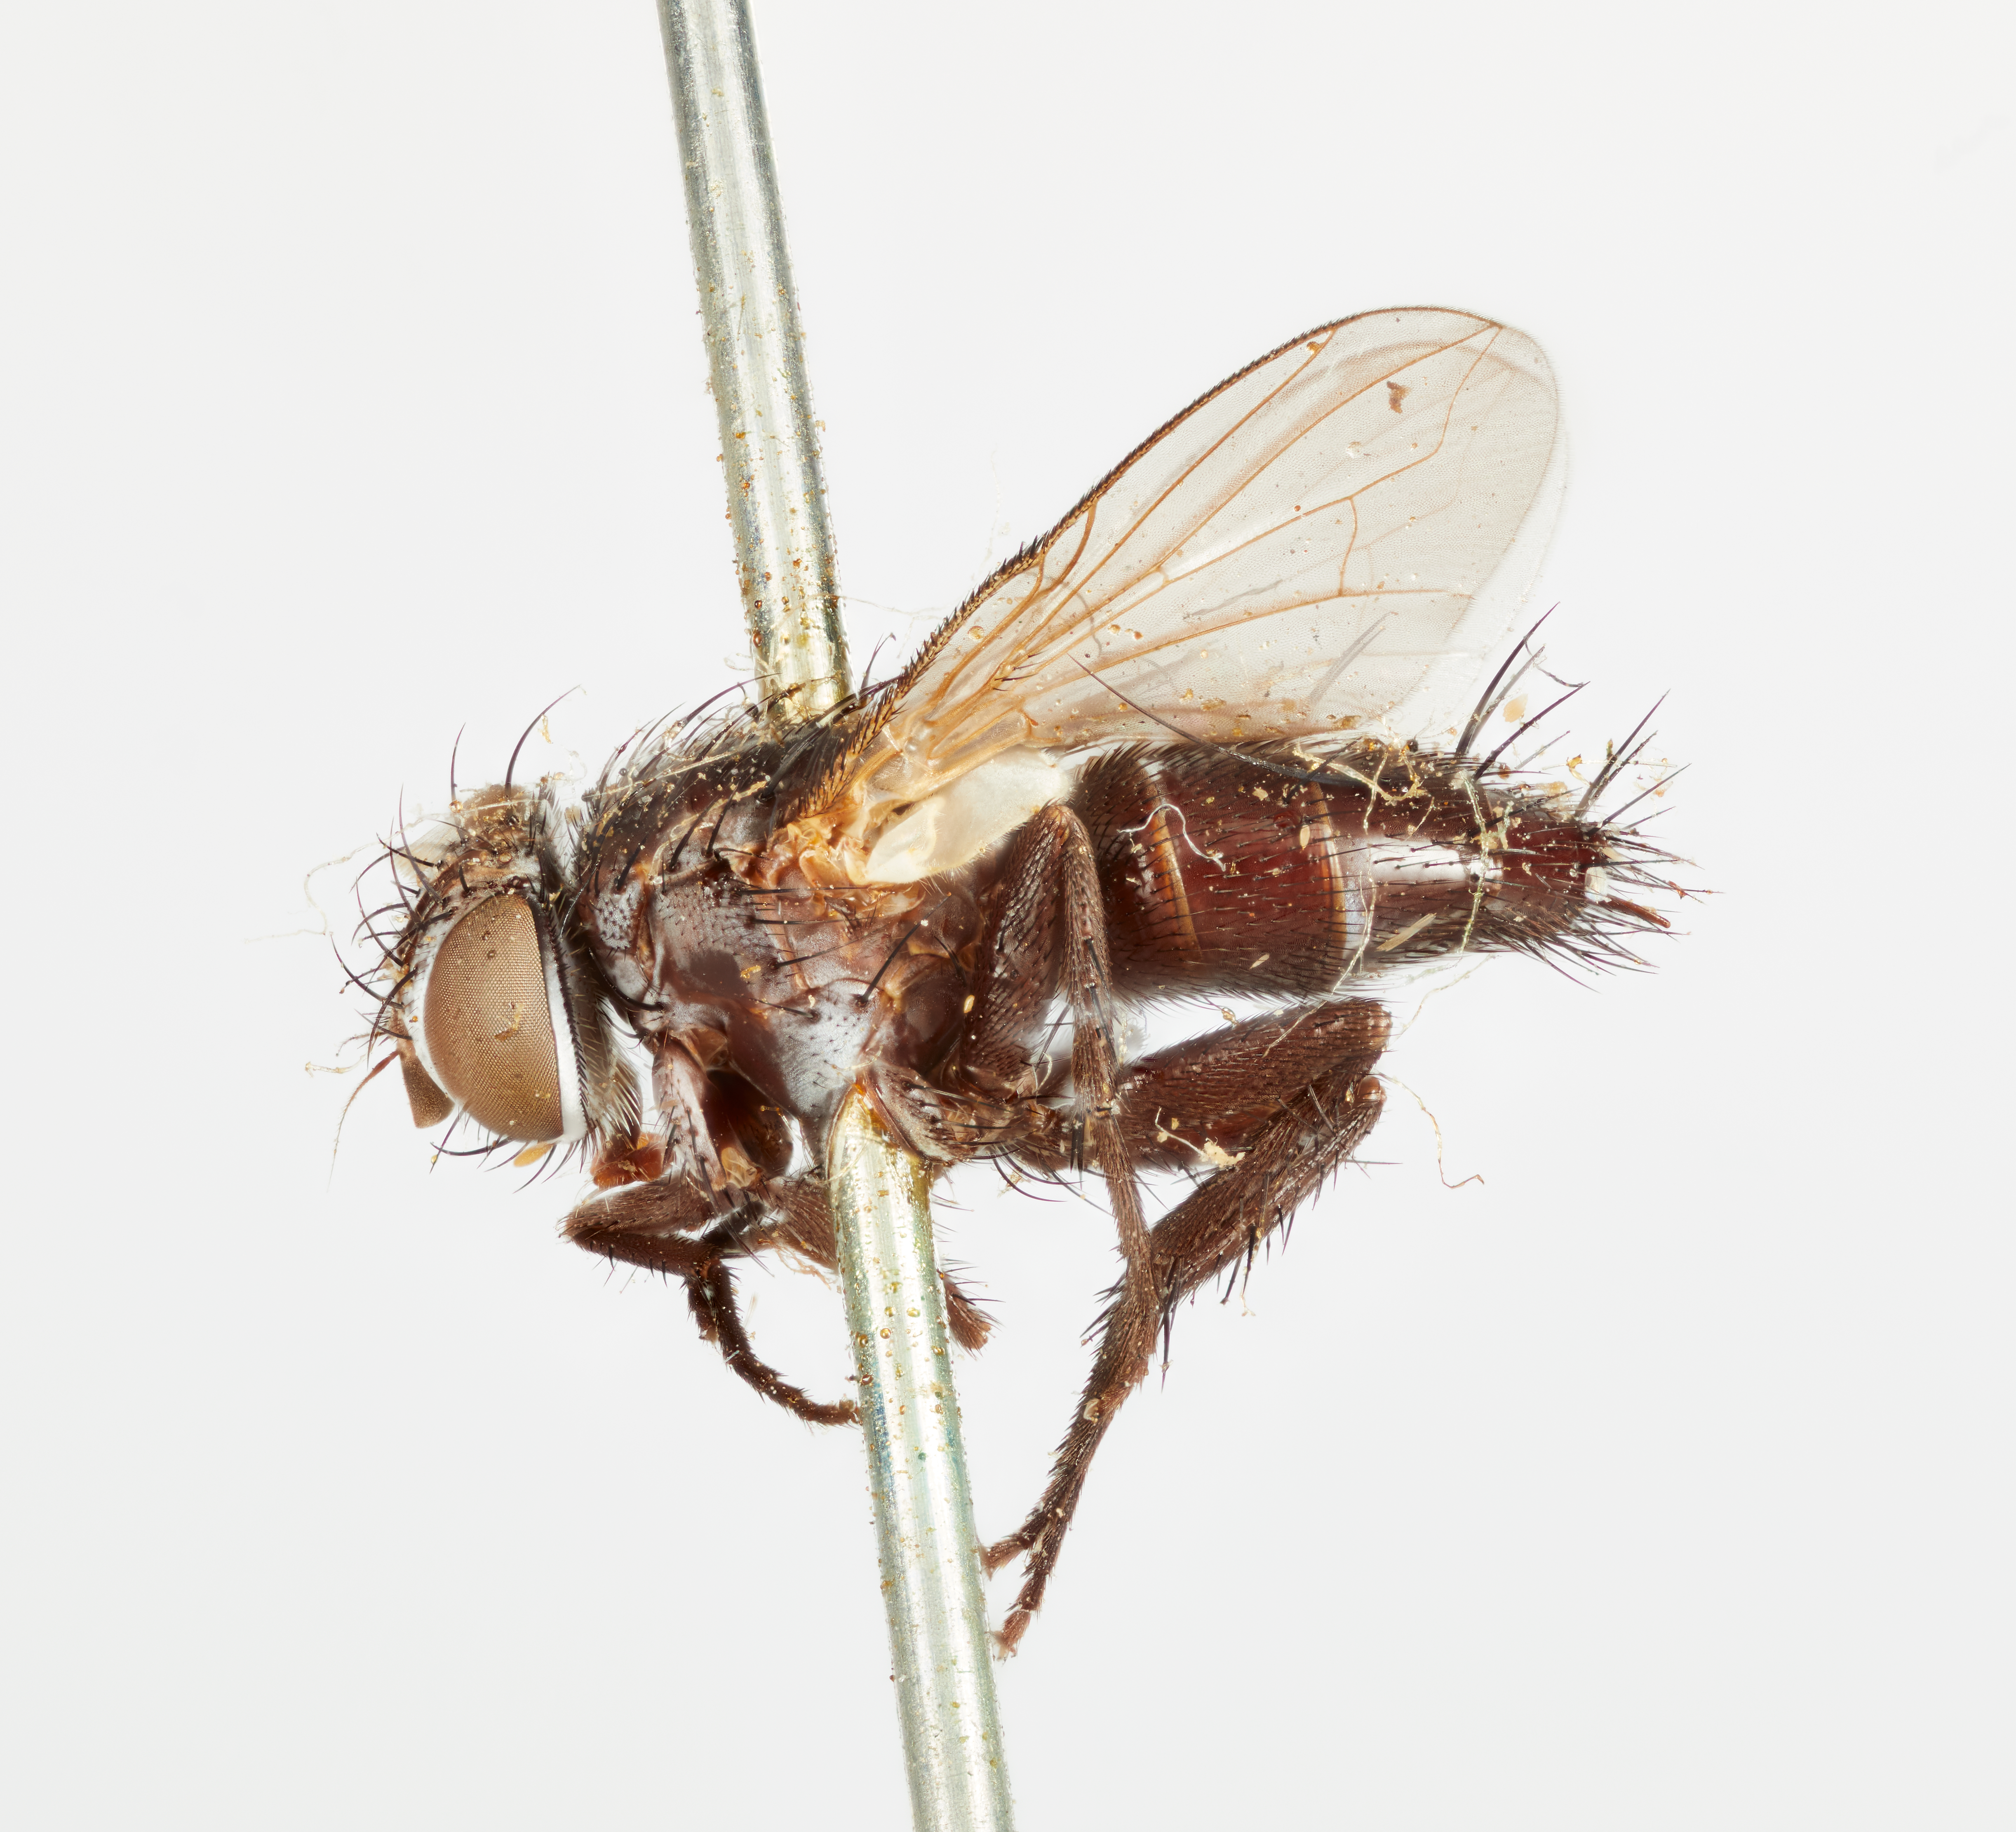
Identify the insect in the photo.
Hypostena dunningii
